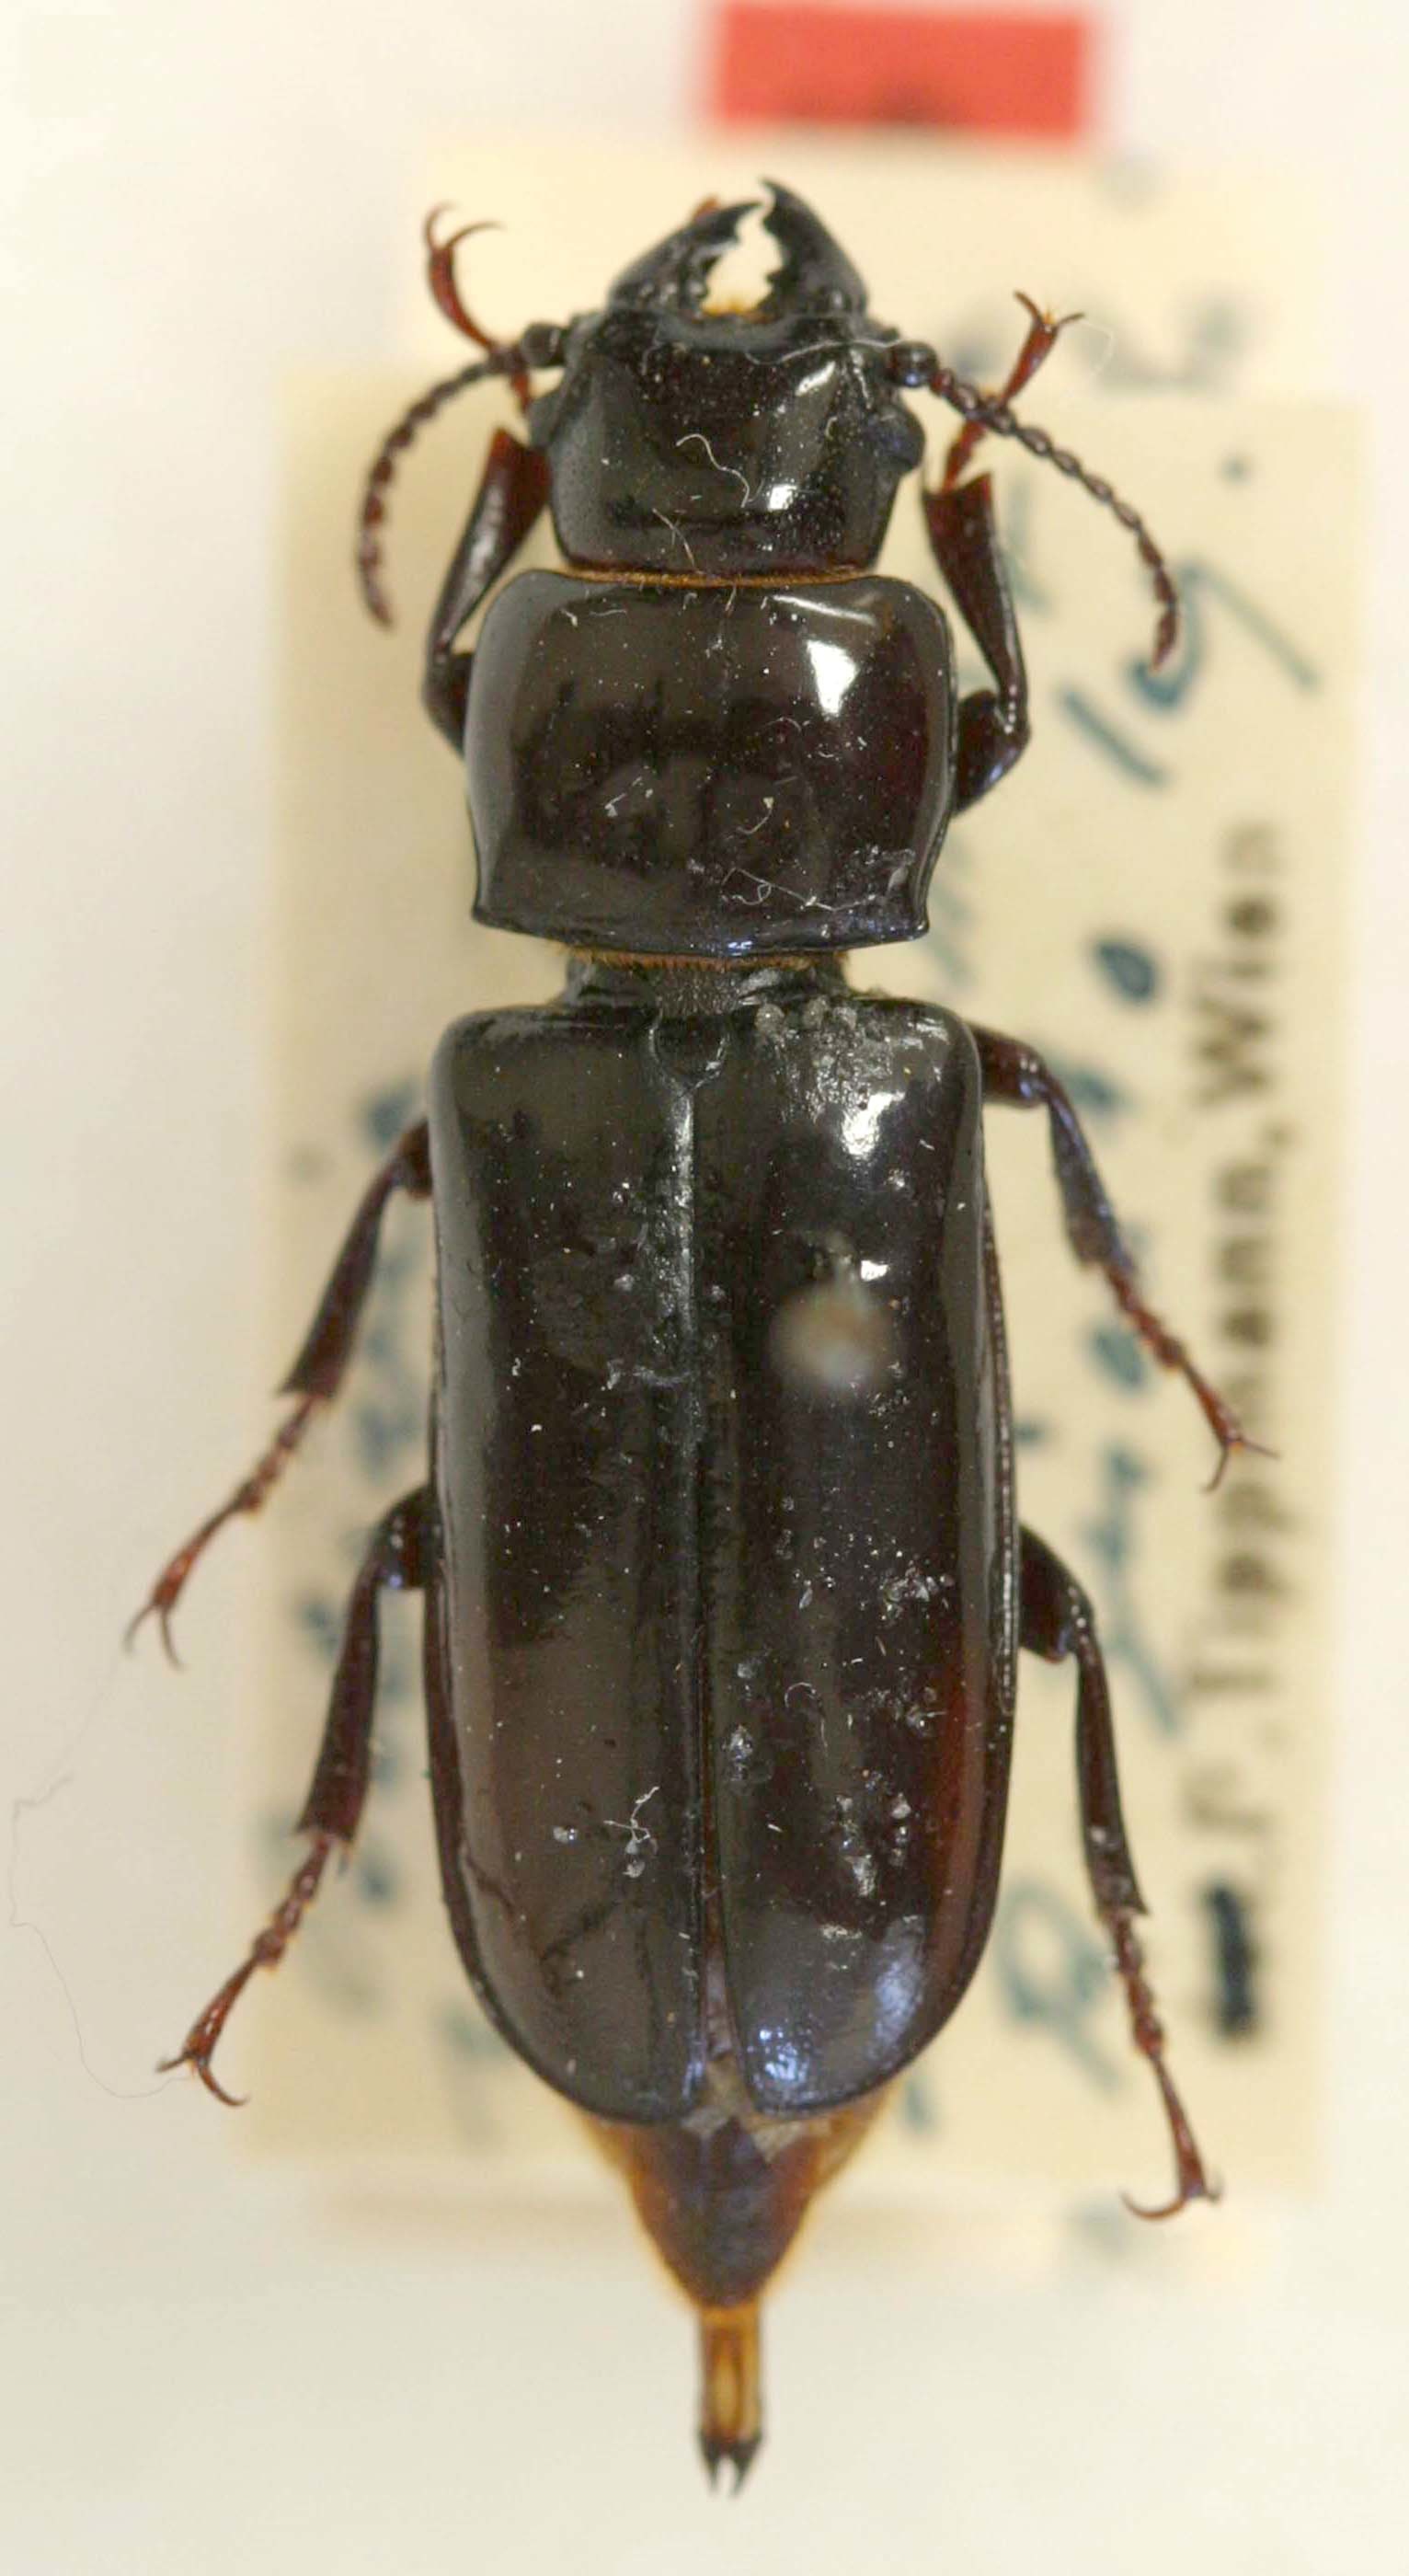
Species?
Parandra conspicua (also Hesperandra conspicua)
